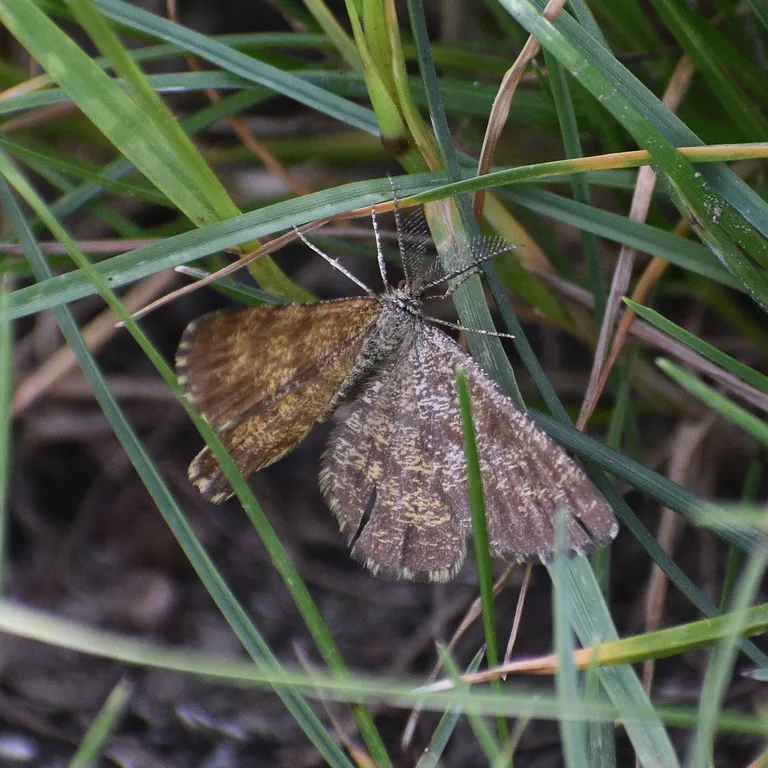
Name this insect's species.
Ematurga atomaria
